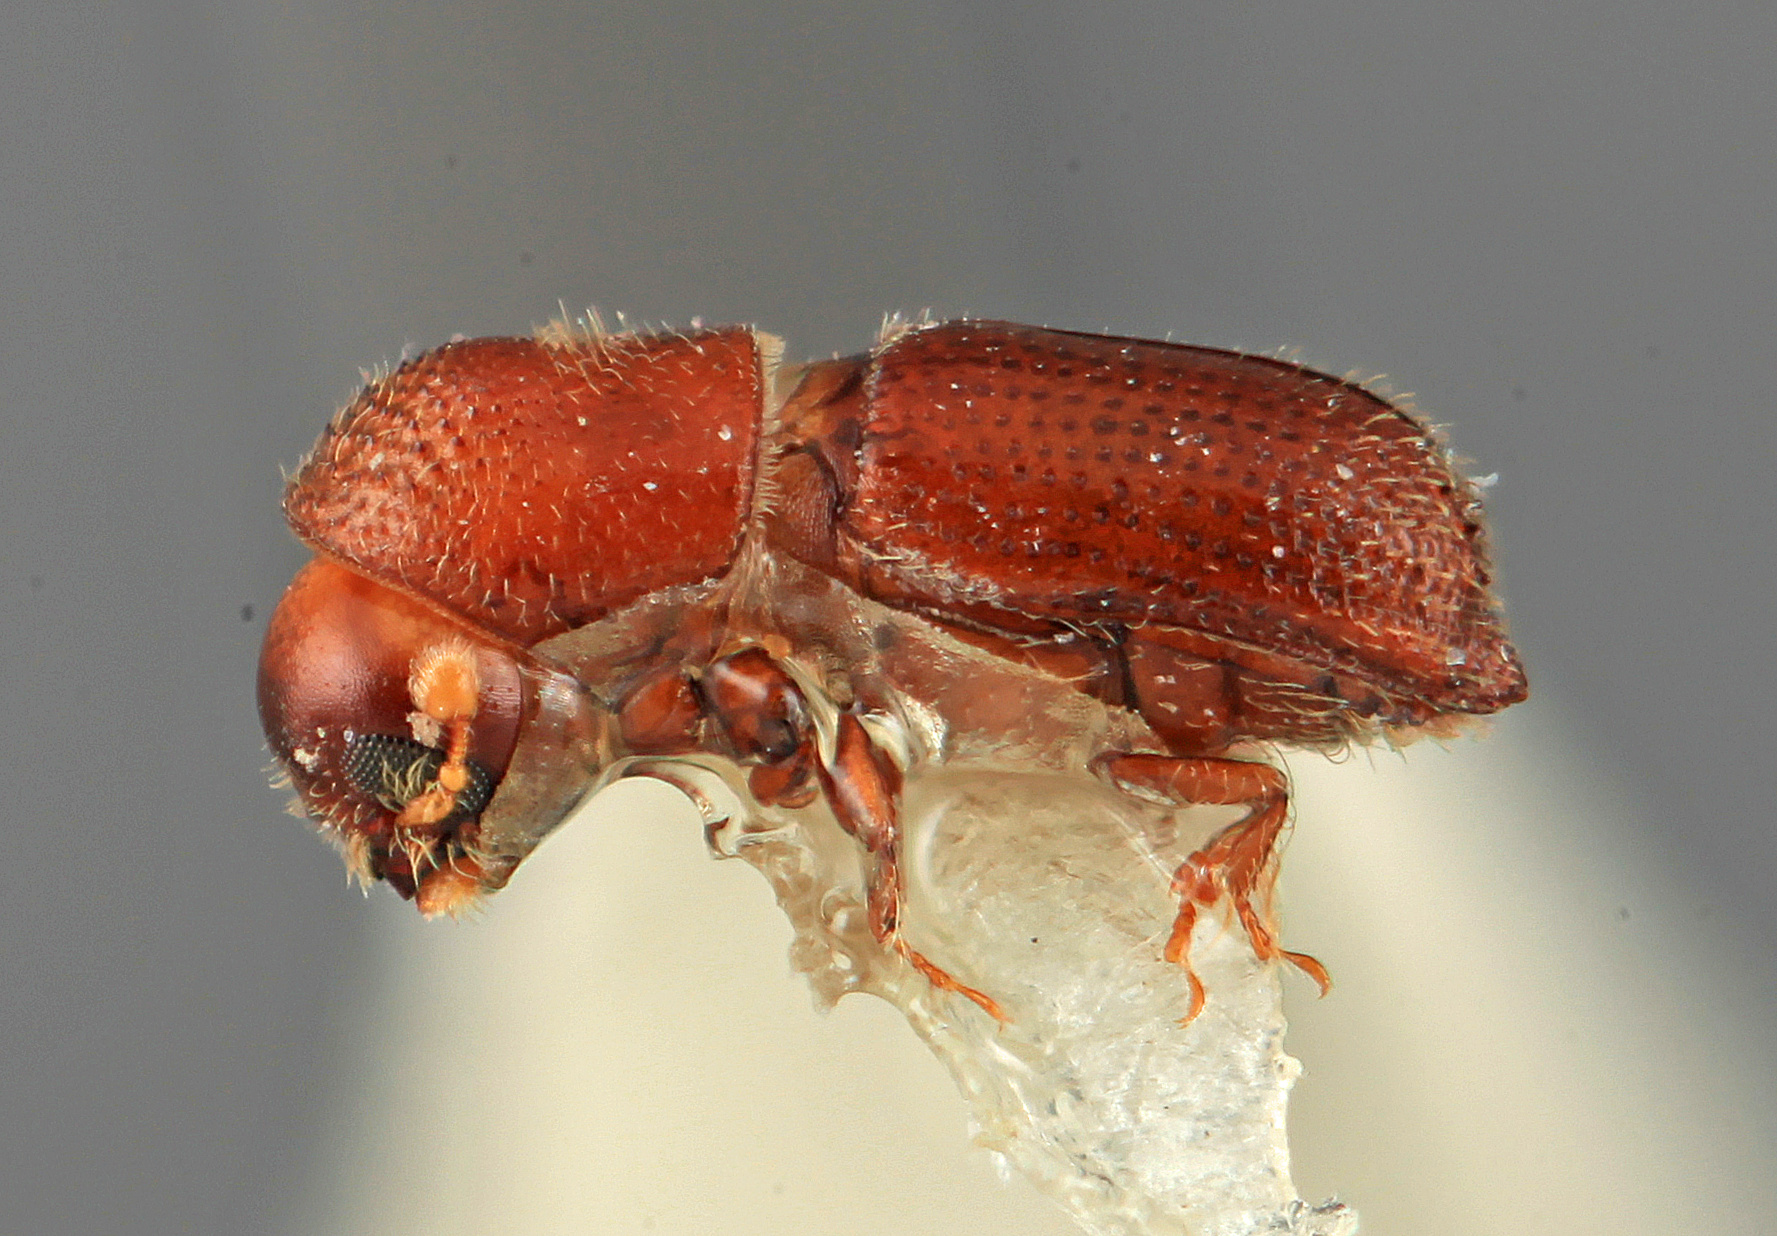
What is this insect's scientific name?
Hylocurus micaceus
